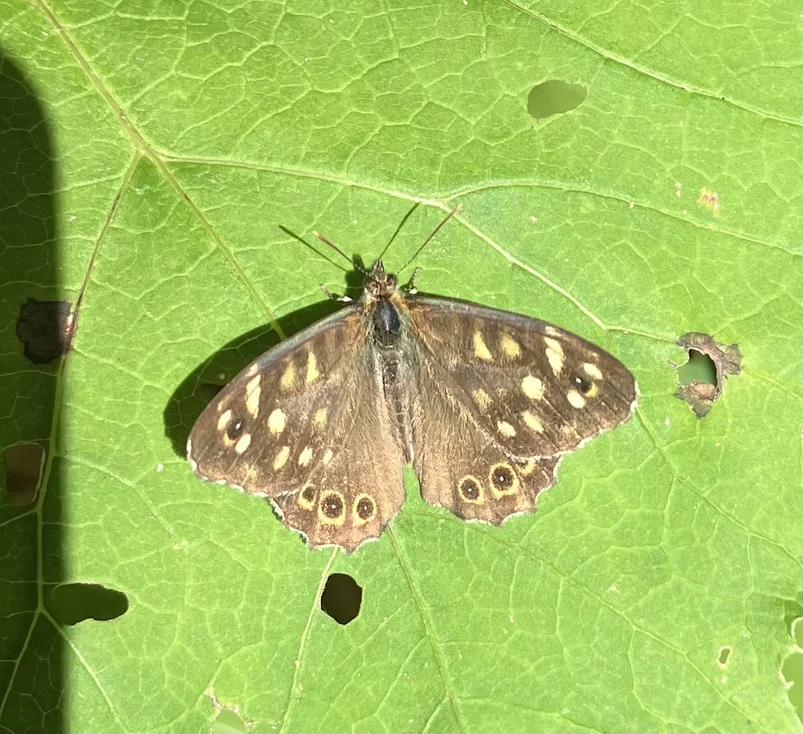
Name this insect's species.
Pararge aegeria
